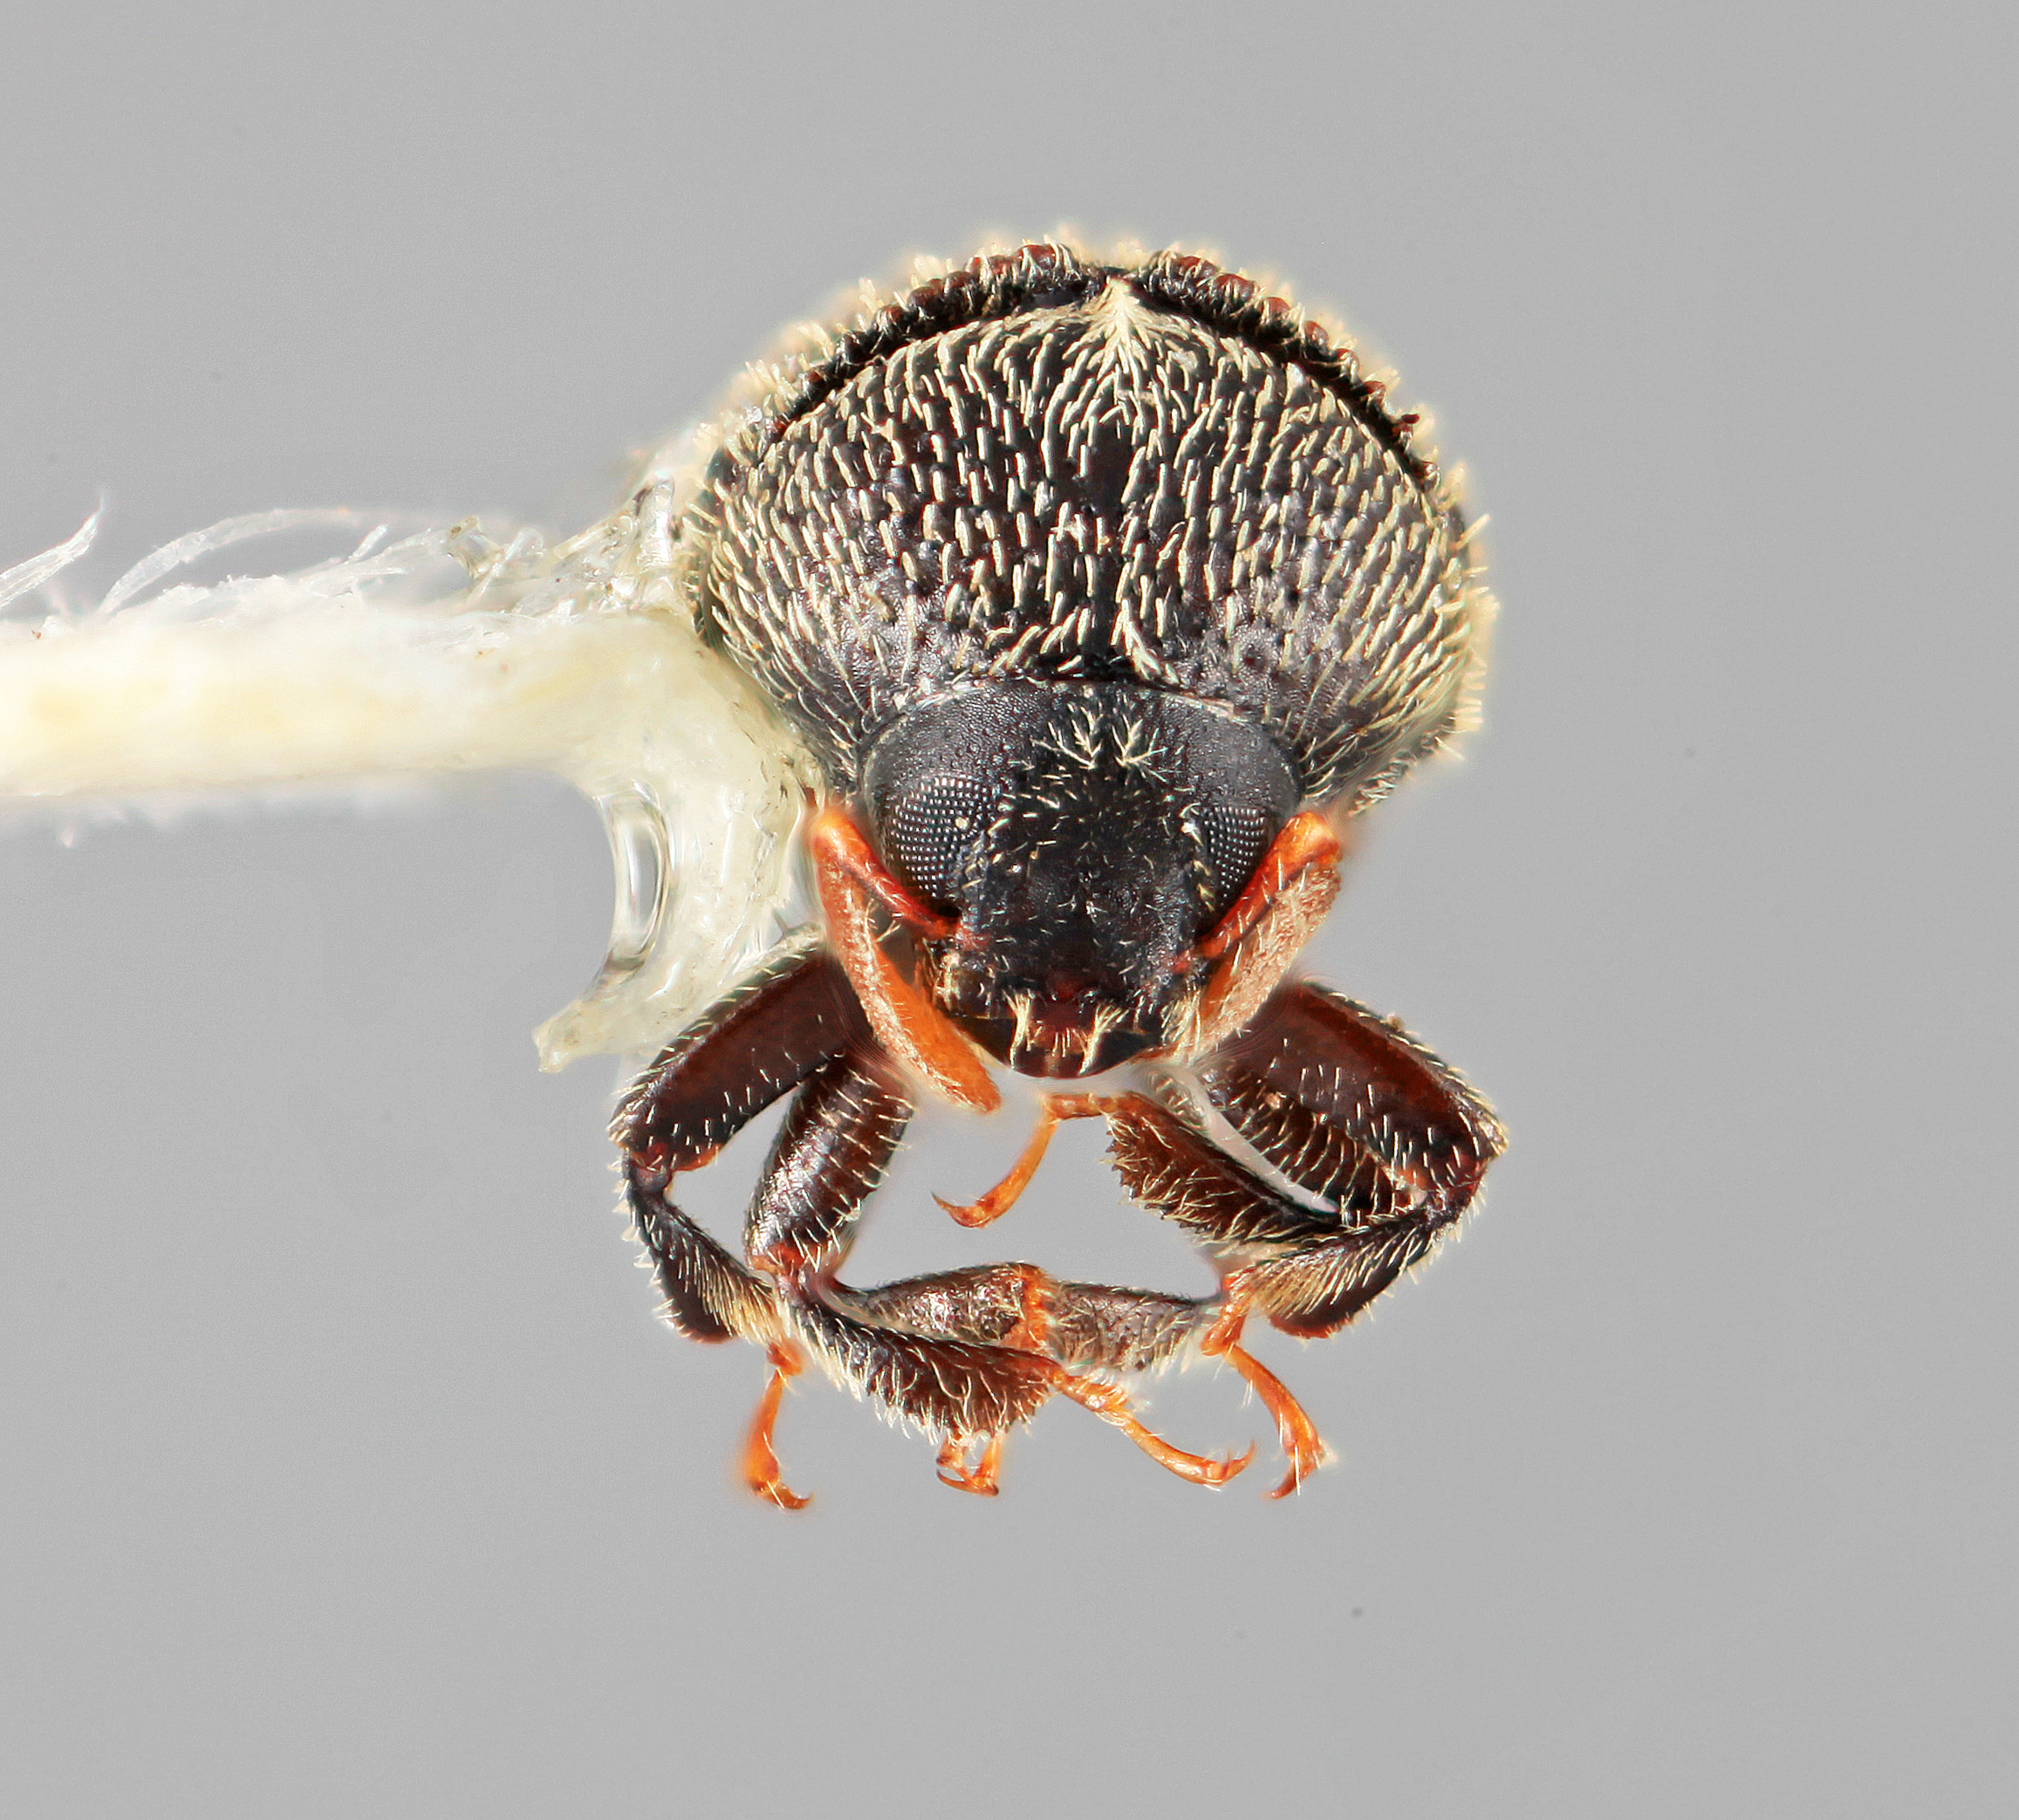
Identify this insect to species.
Chramesus atkinsoni
